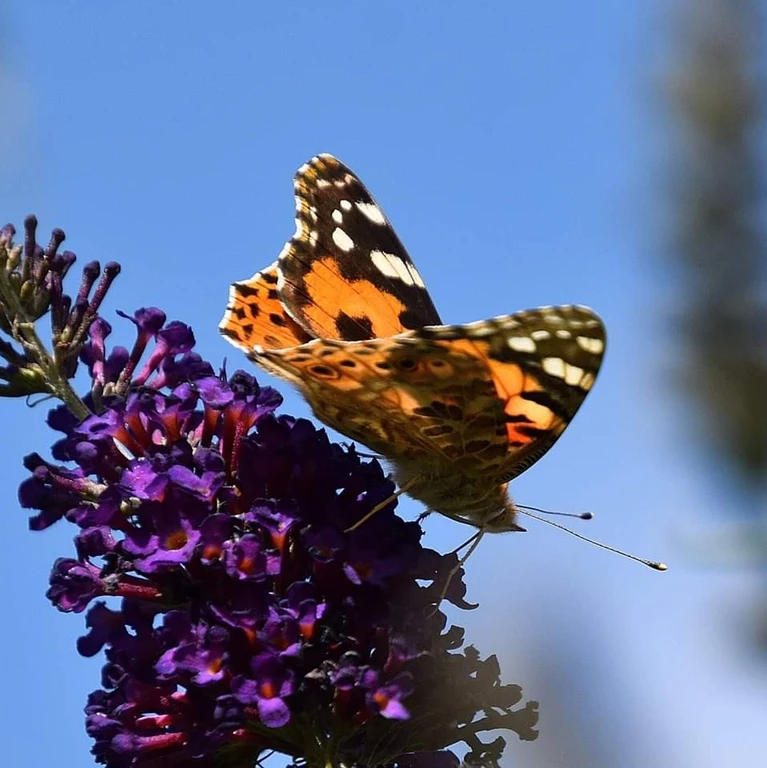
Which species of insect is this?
Vanessa cardui
